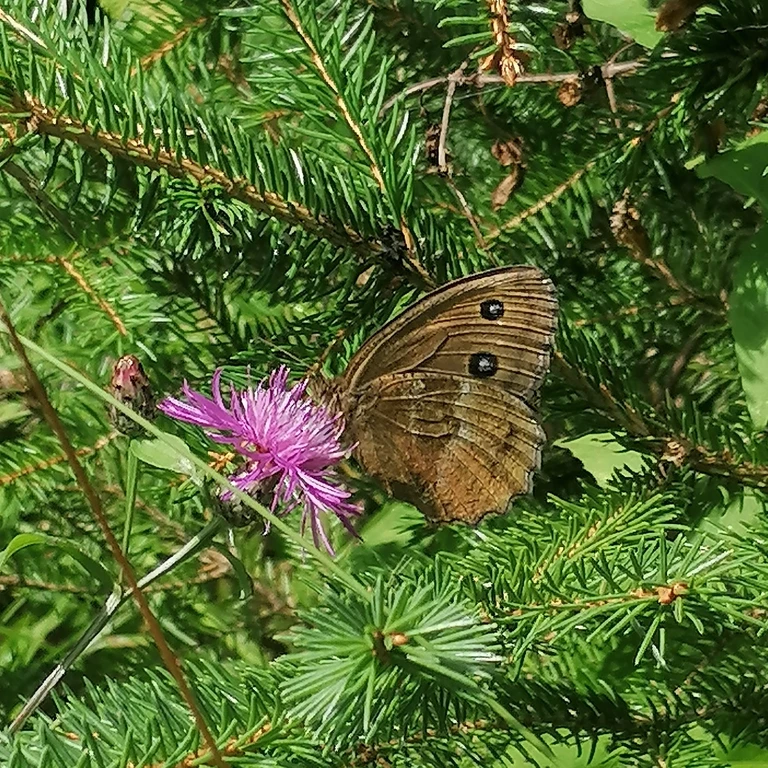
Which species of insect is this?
Minois dryas
